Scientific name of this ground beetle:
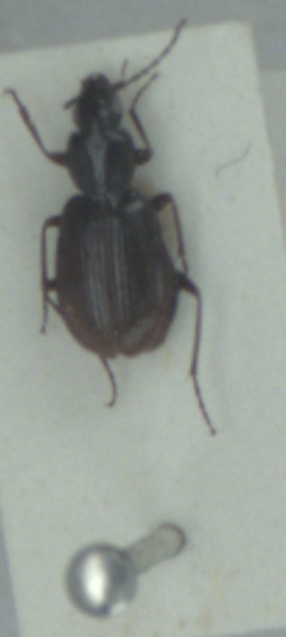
Agonum fuliginosum
